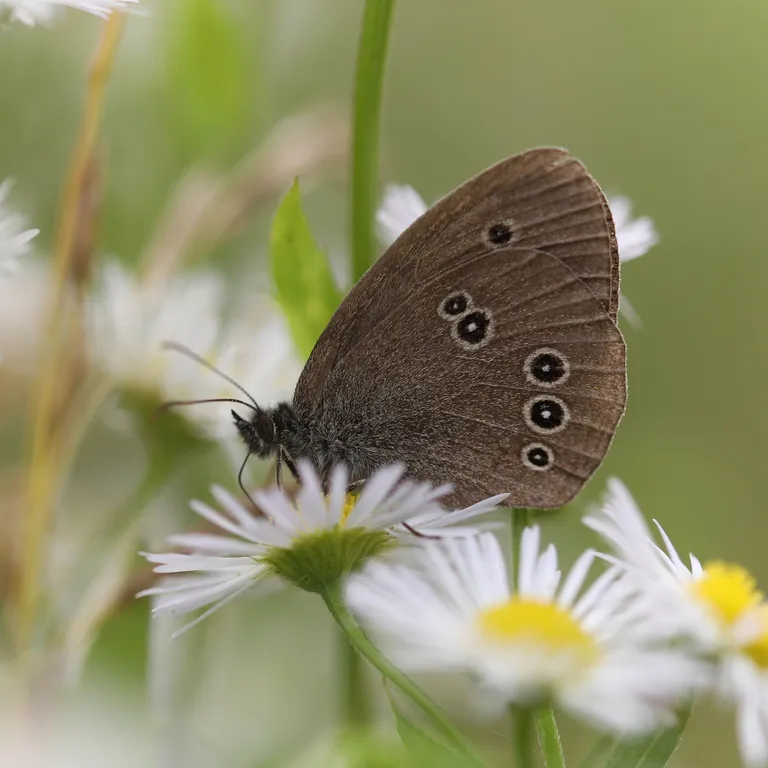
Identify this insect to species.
Aphantopus hyperantus
